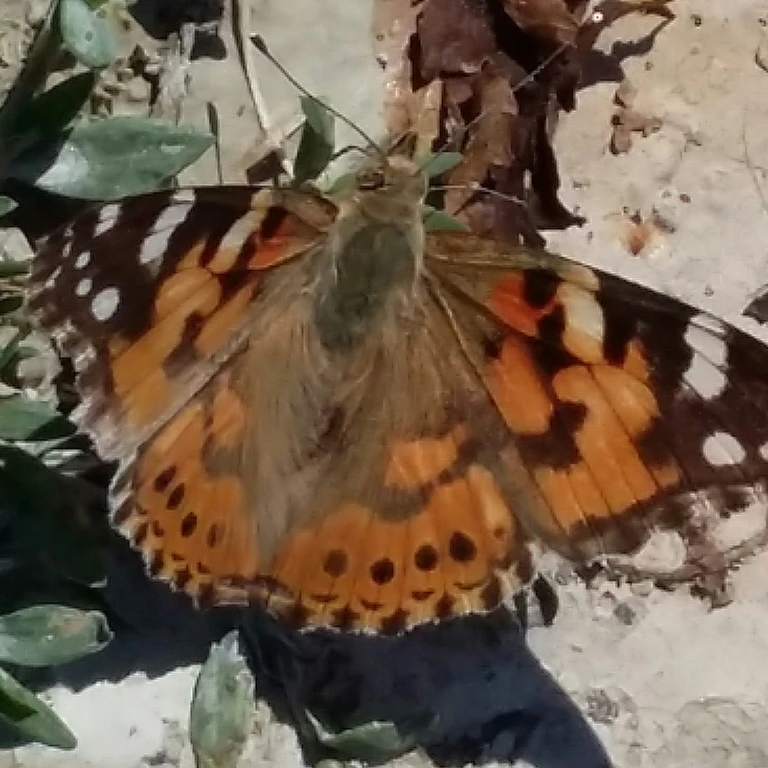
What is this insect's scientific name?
Vanessa cardui
